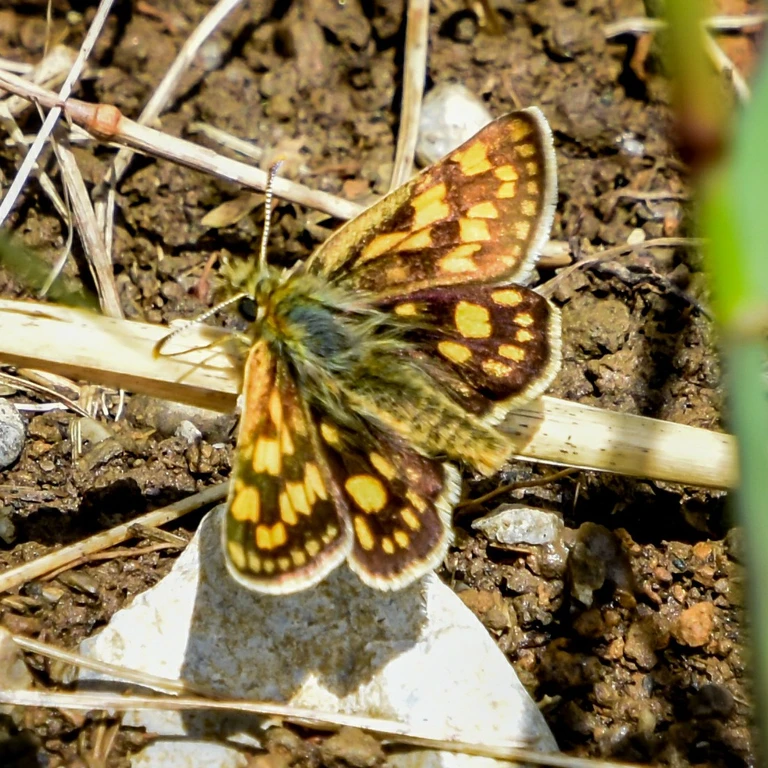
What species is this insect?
Carterocephalus palaemon
